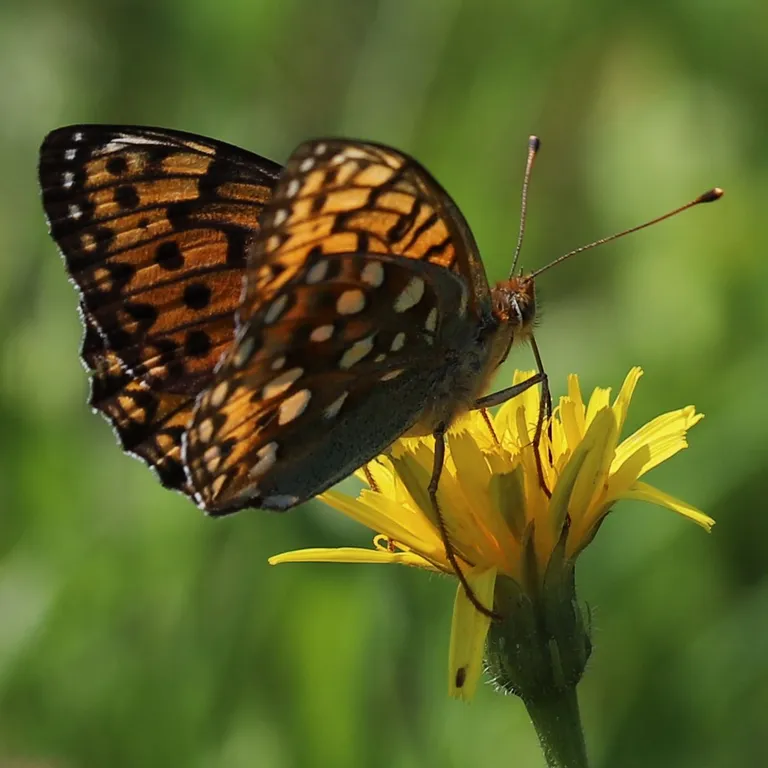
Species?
Speyeria aglaja
